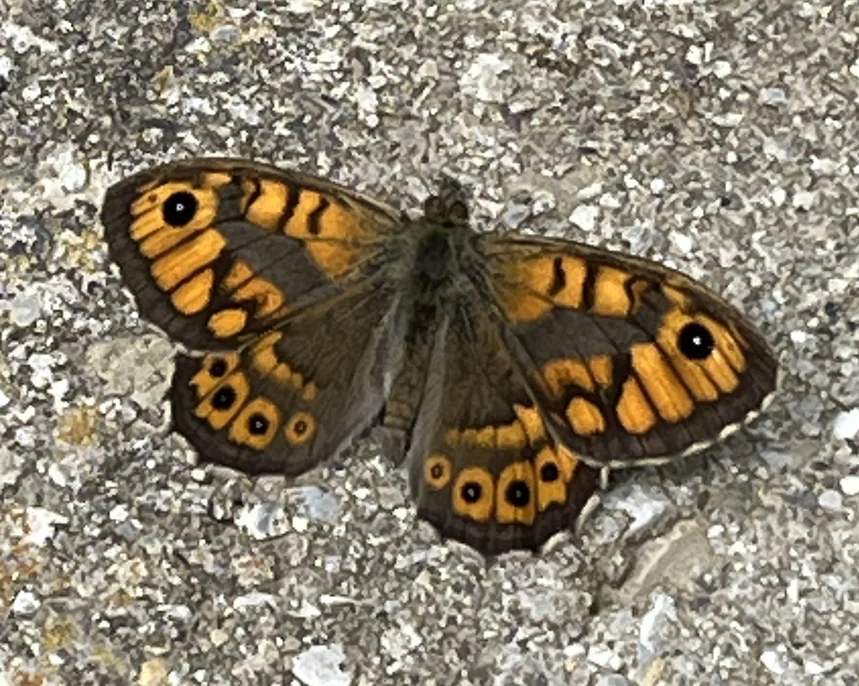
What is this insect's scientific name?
Lasiommata megera (also Pararge megera)
